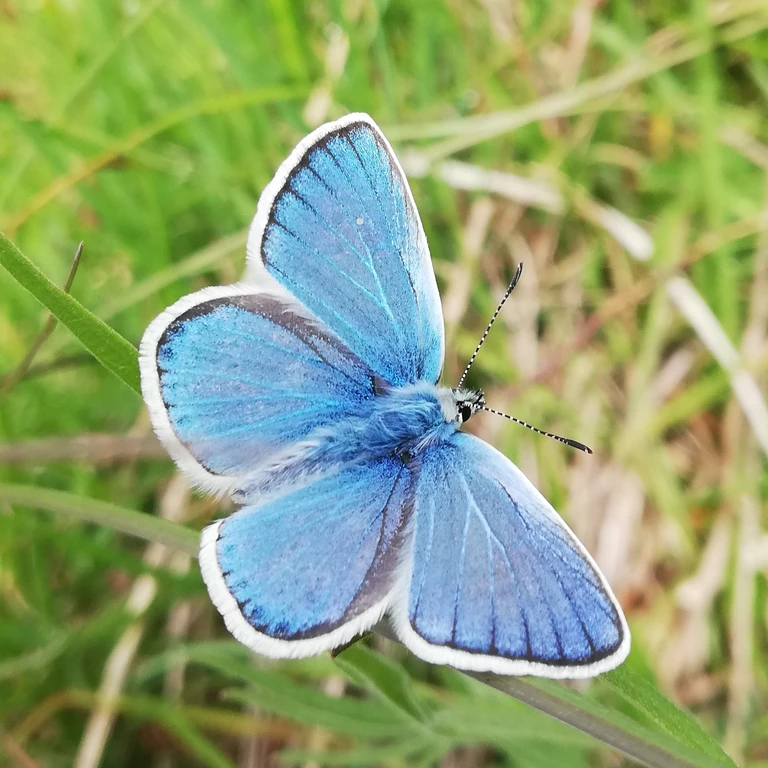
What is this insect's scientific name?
Polyommatus dorylas
